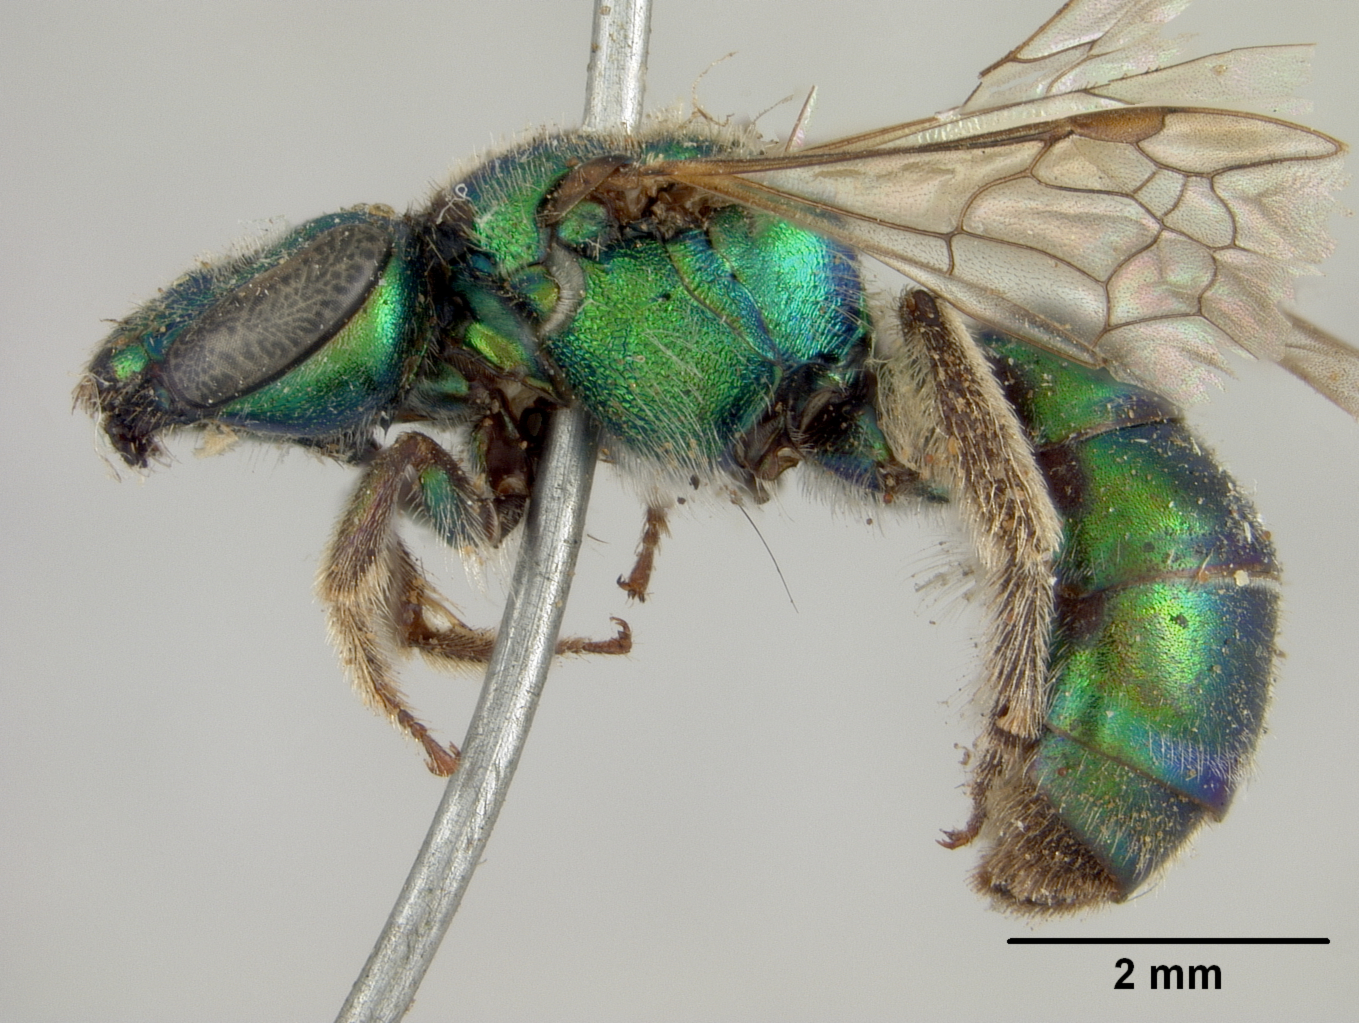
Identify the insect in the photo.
Augochlora pomoniella
